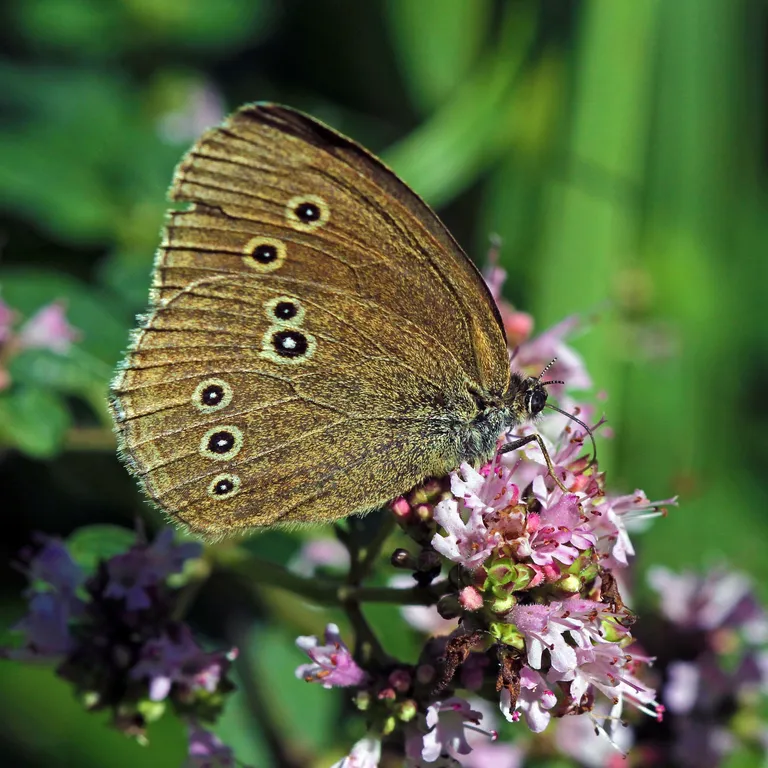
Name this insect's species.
Aphantopus hyperantus
